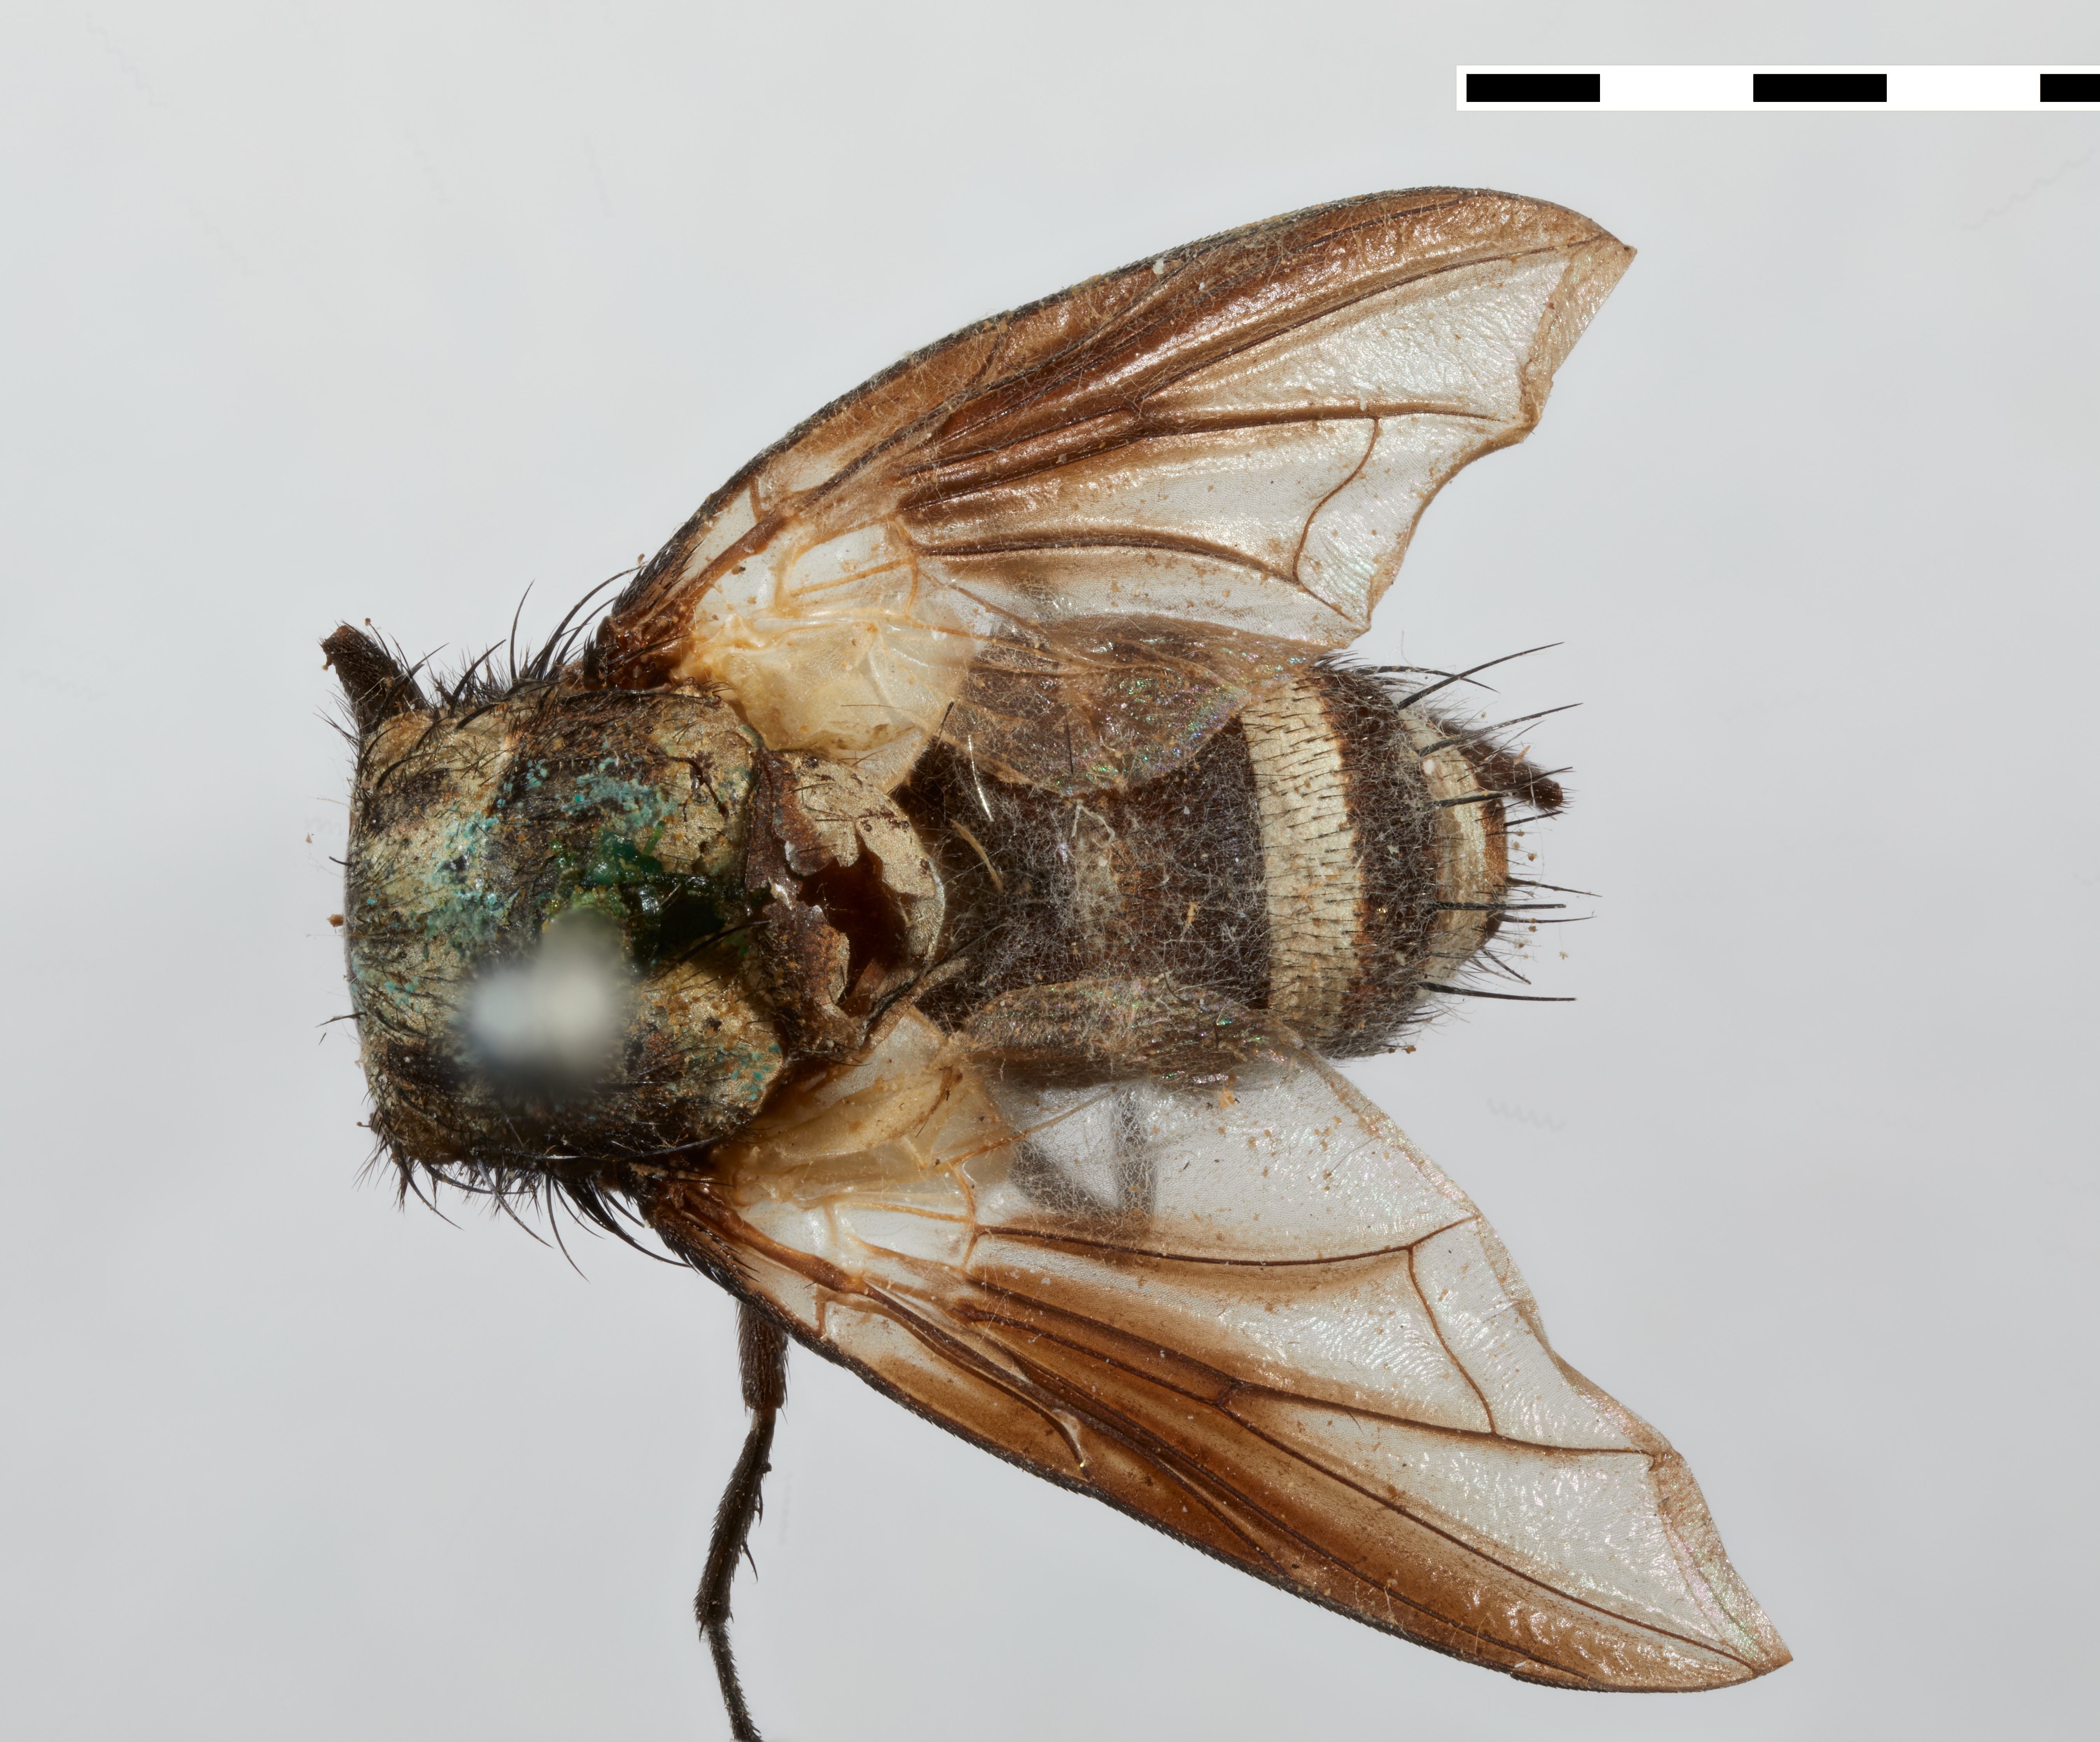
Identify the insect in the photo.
Trichostylum fasciatum
